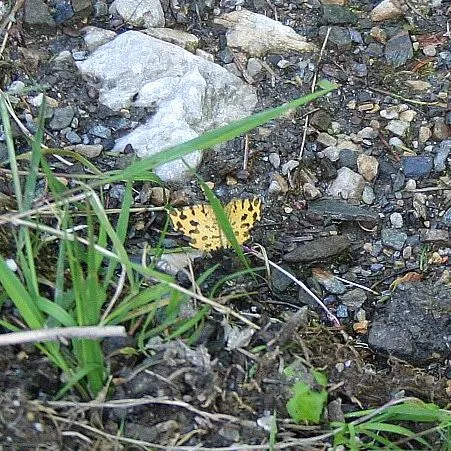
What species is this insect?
Pseudopanthera macularia
